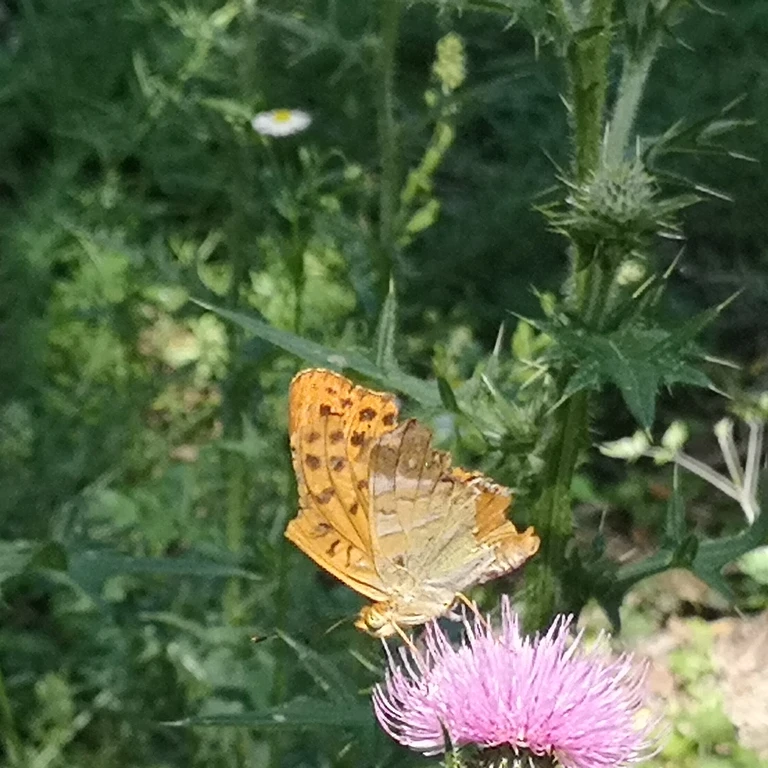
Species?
Argynnis paphia
